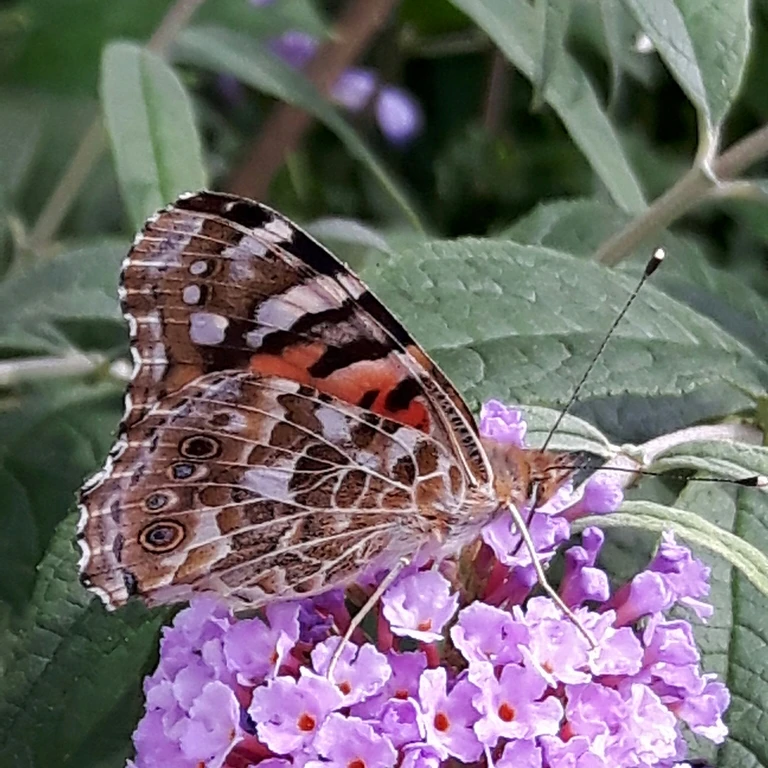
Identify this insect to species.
Vanessa cardui
